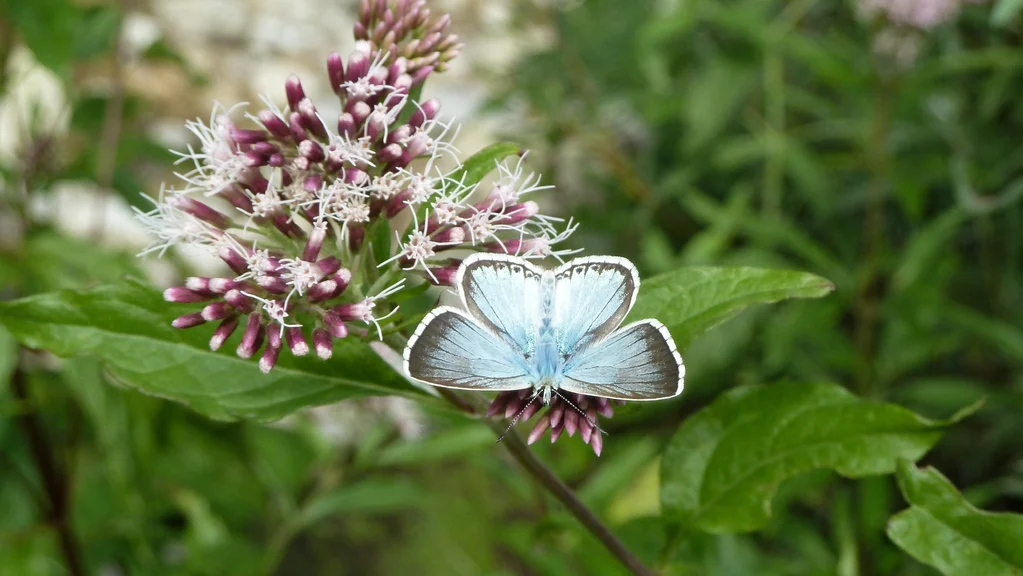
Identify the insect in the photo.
Lysandra coridon
